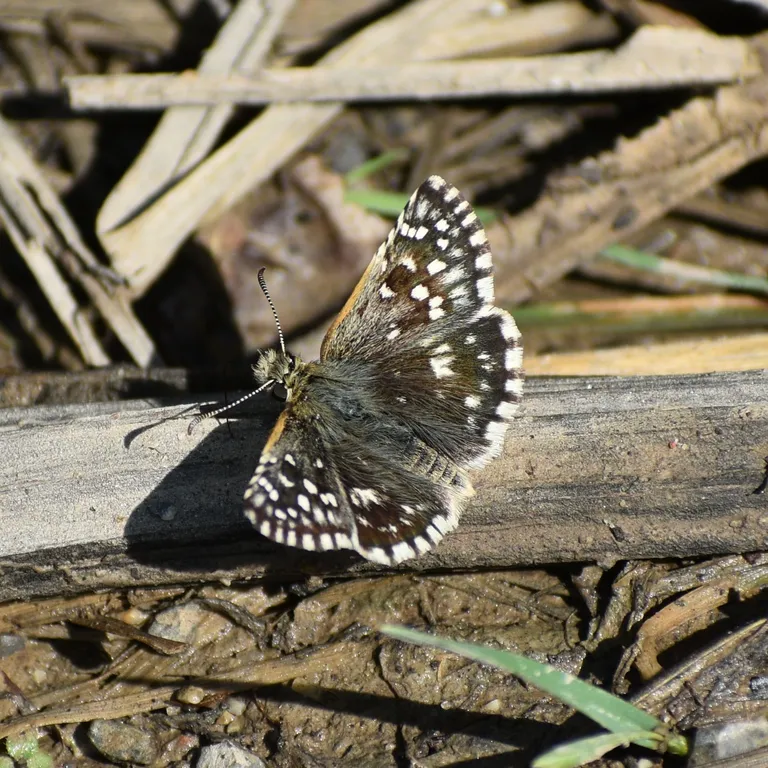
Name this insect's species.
Pyrgus malvae
